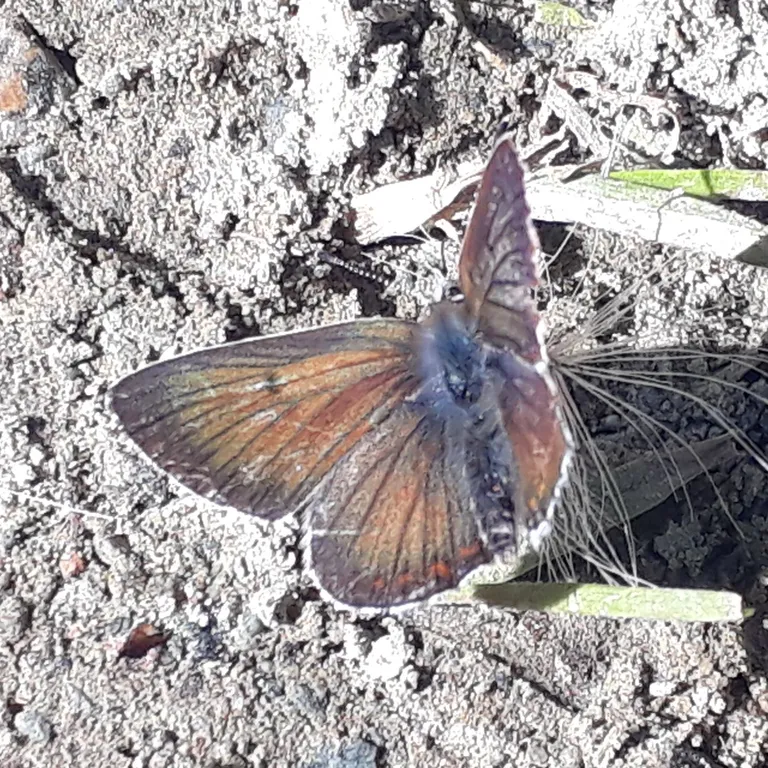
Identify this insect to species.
Aricia agestis/artaxerxes
